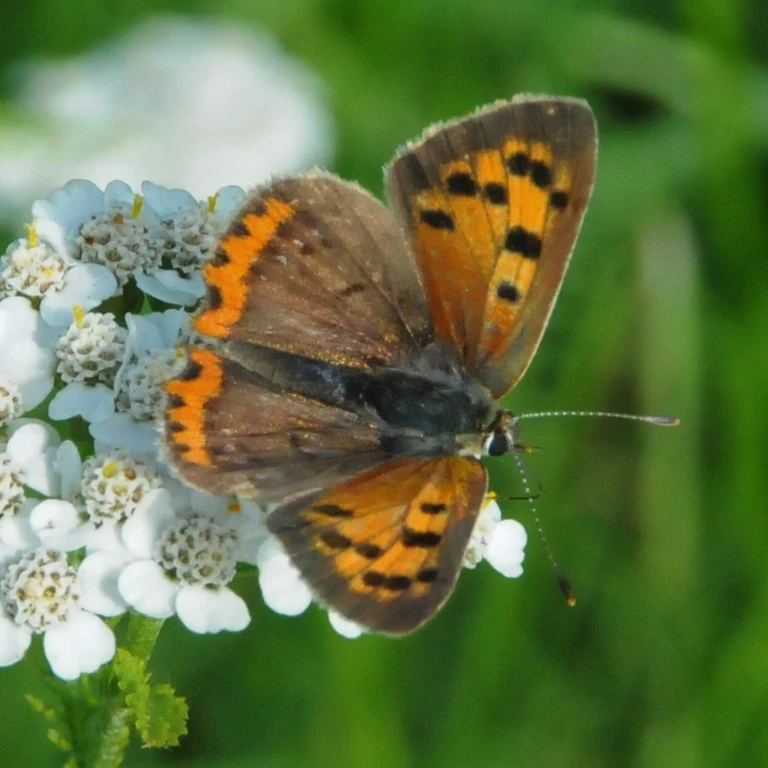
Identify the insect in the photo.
Lycaena phlaeas
